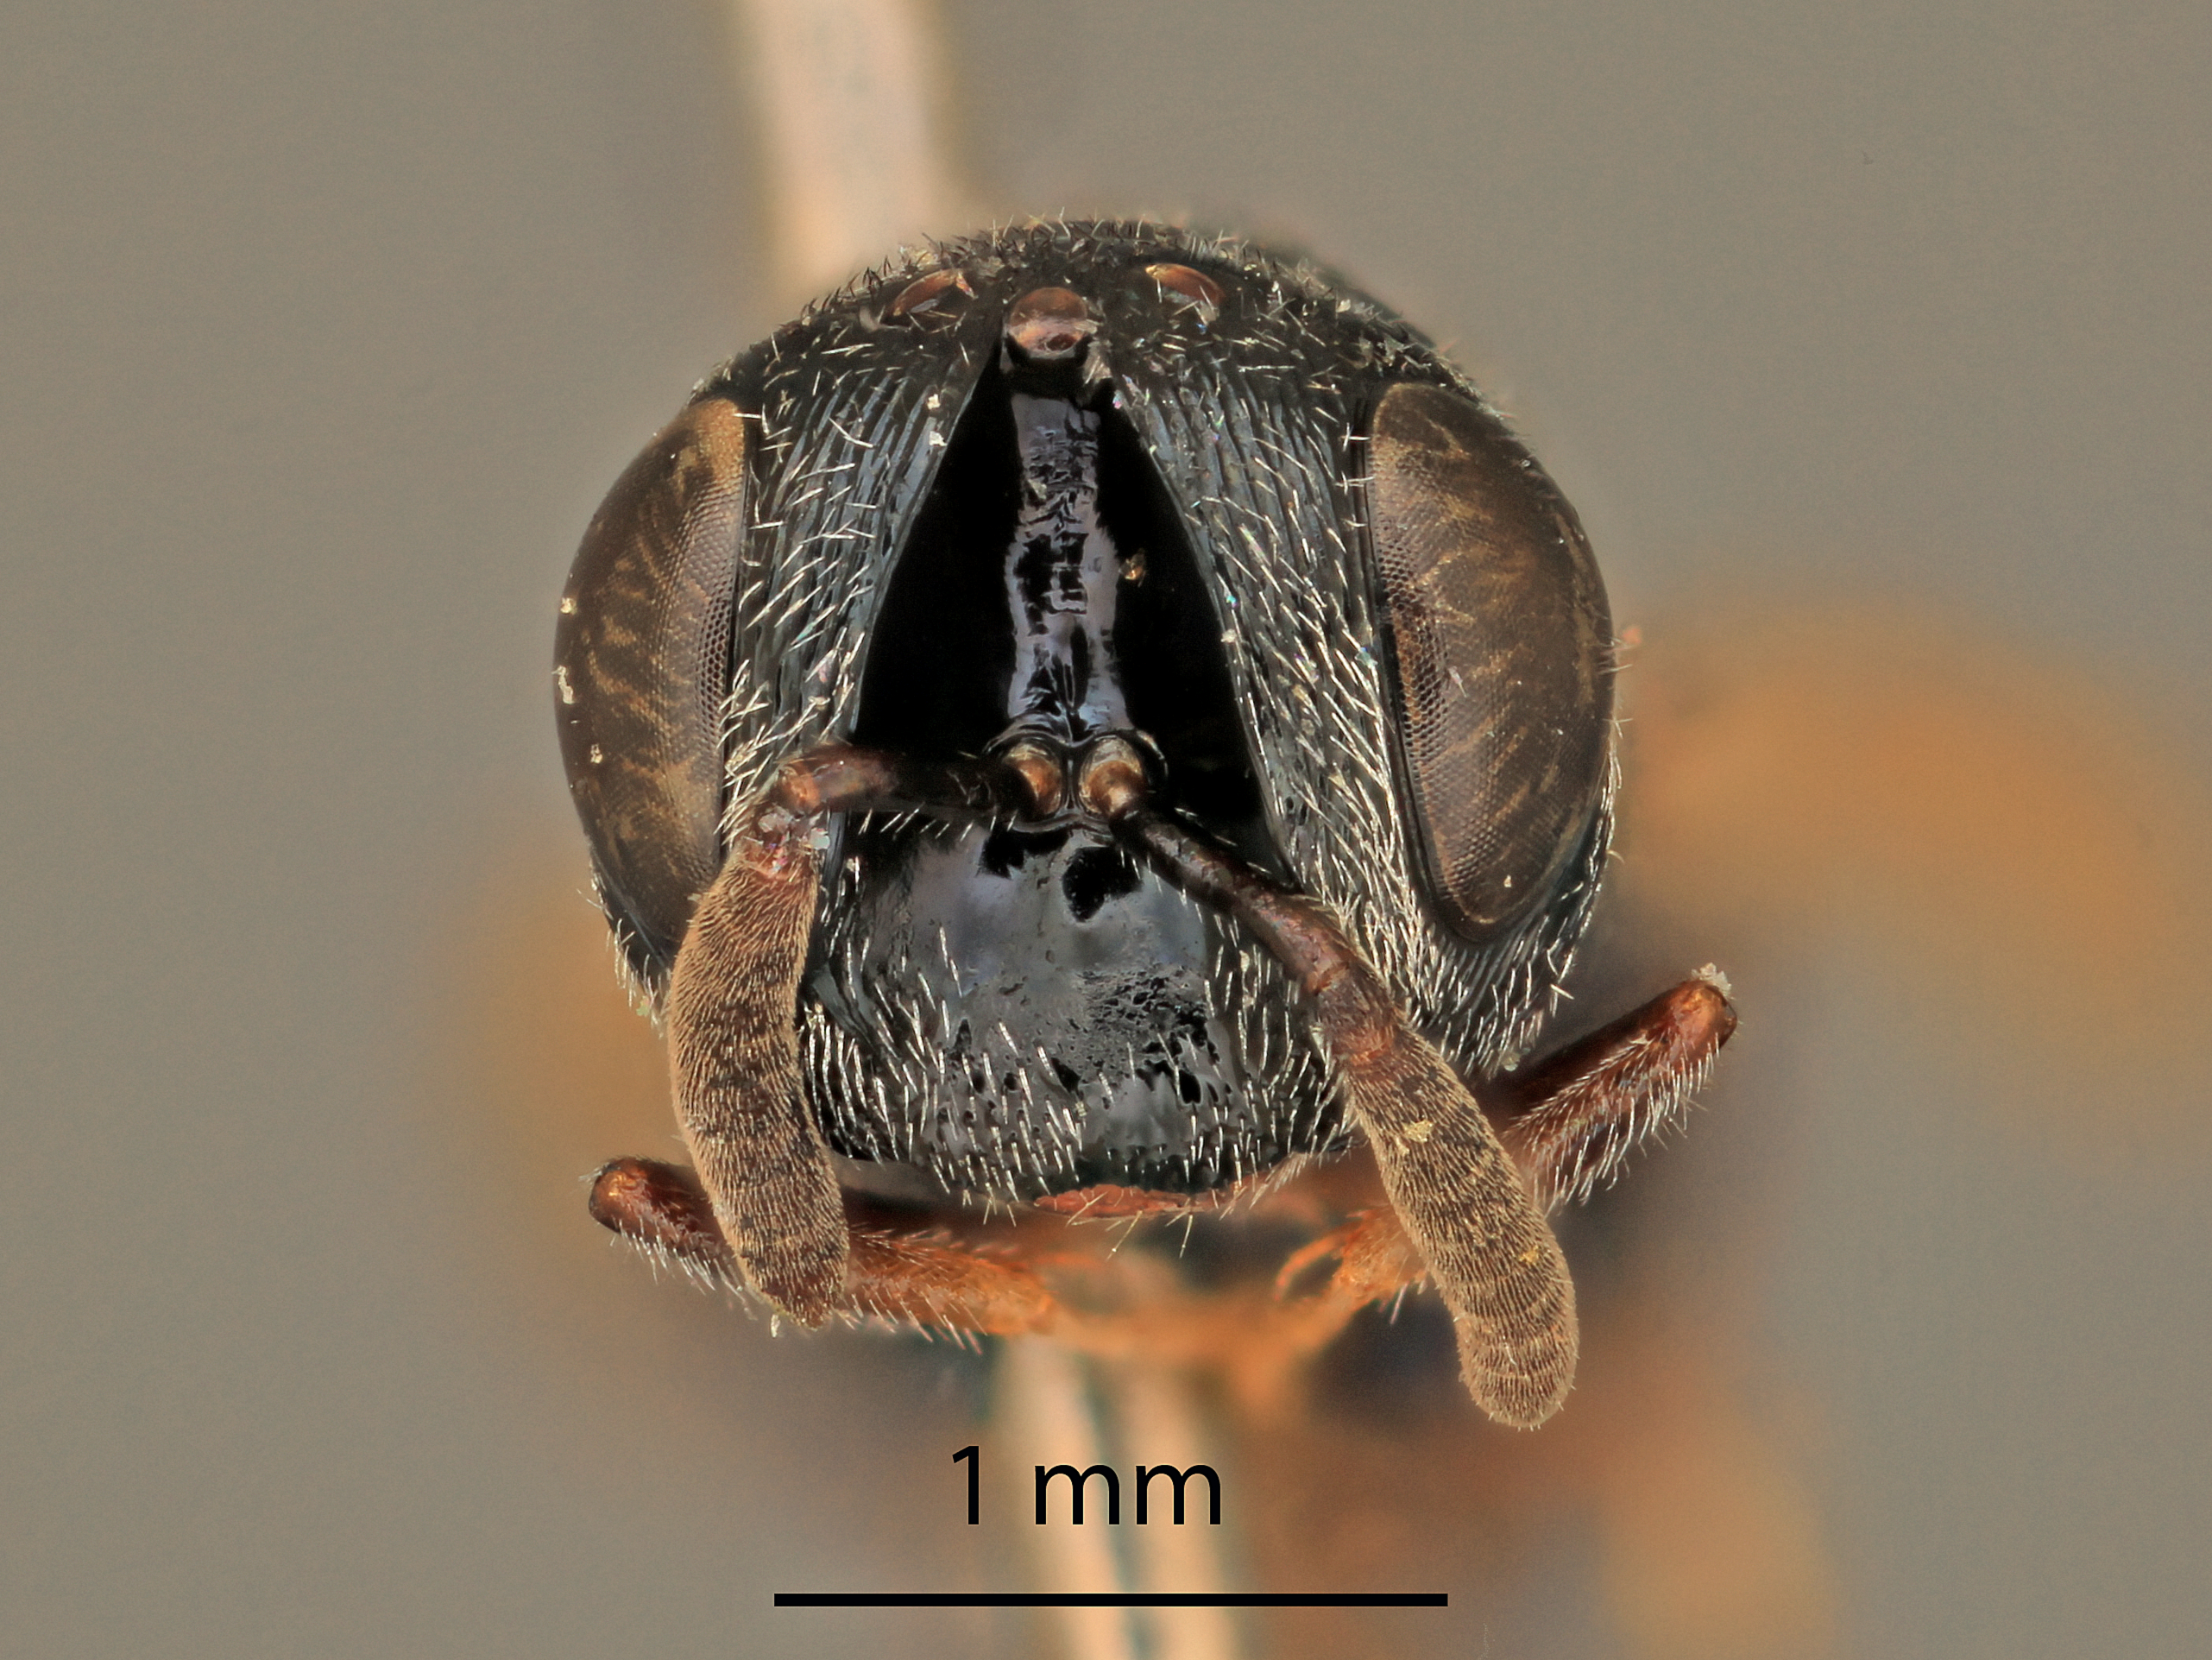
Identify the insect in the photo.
Krombeinius eumenidarum
